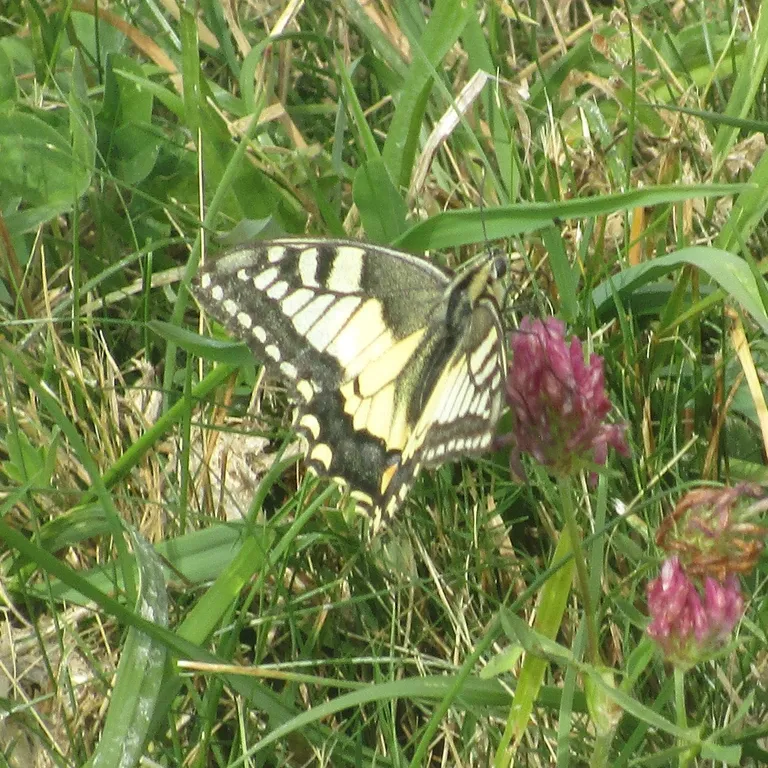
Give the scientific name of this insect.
Papilio machaon
